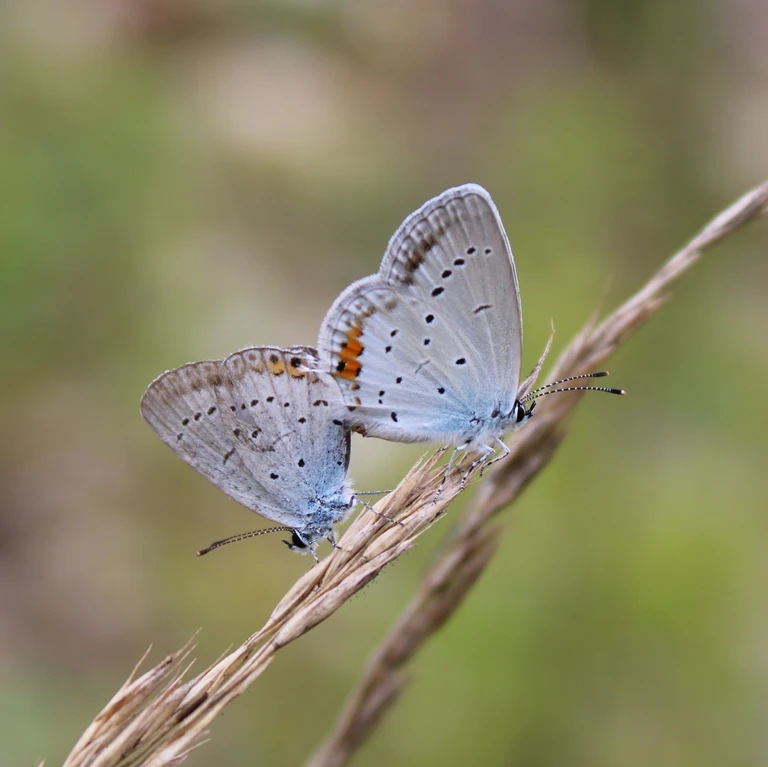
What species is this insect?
Cupido argiades (also Elkalyce argiades)
